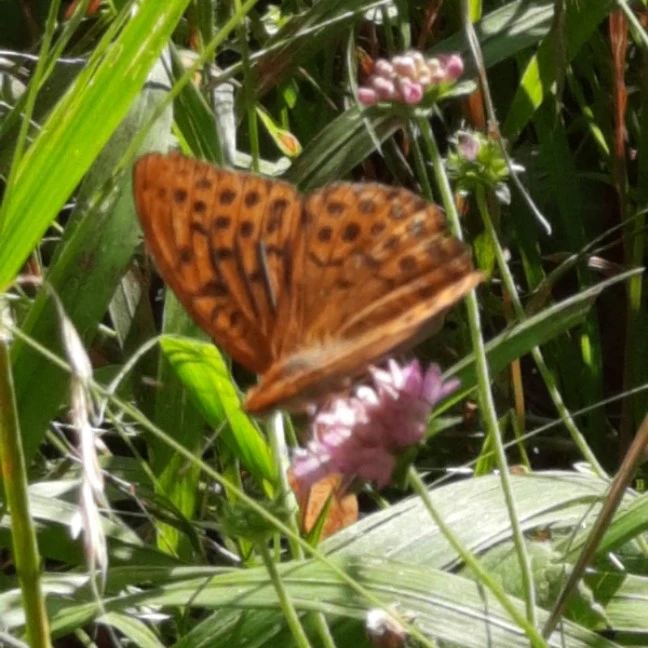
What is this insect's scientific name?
Argynnis paphia
